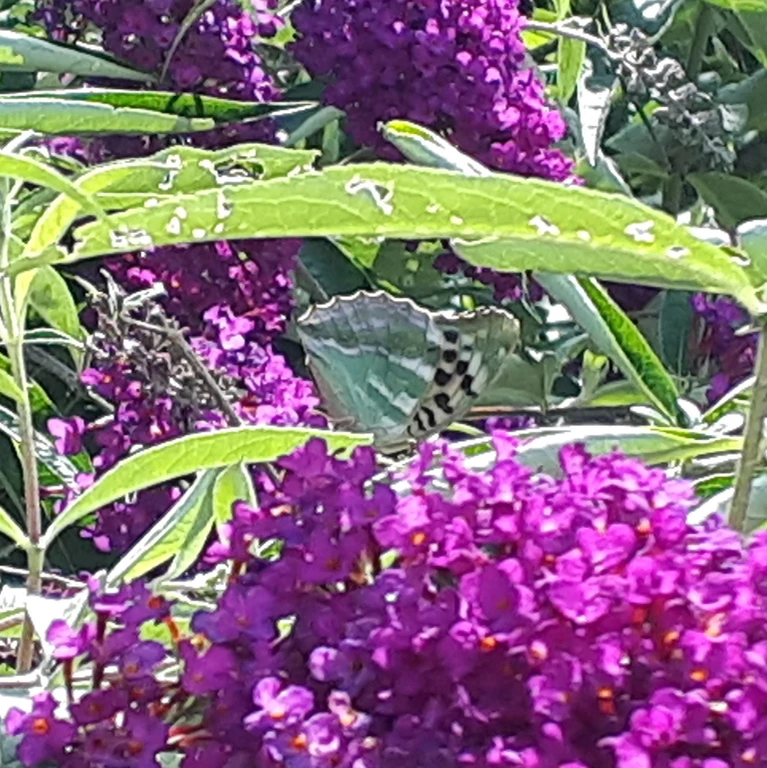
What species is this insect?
Argynnis paphia
